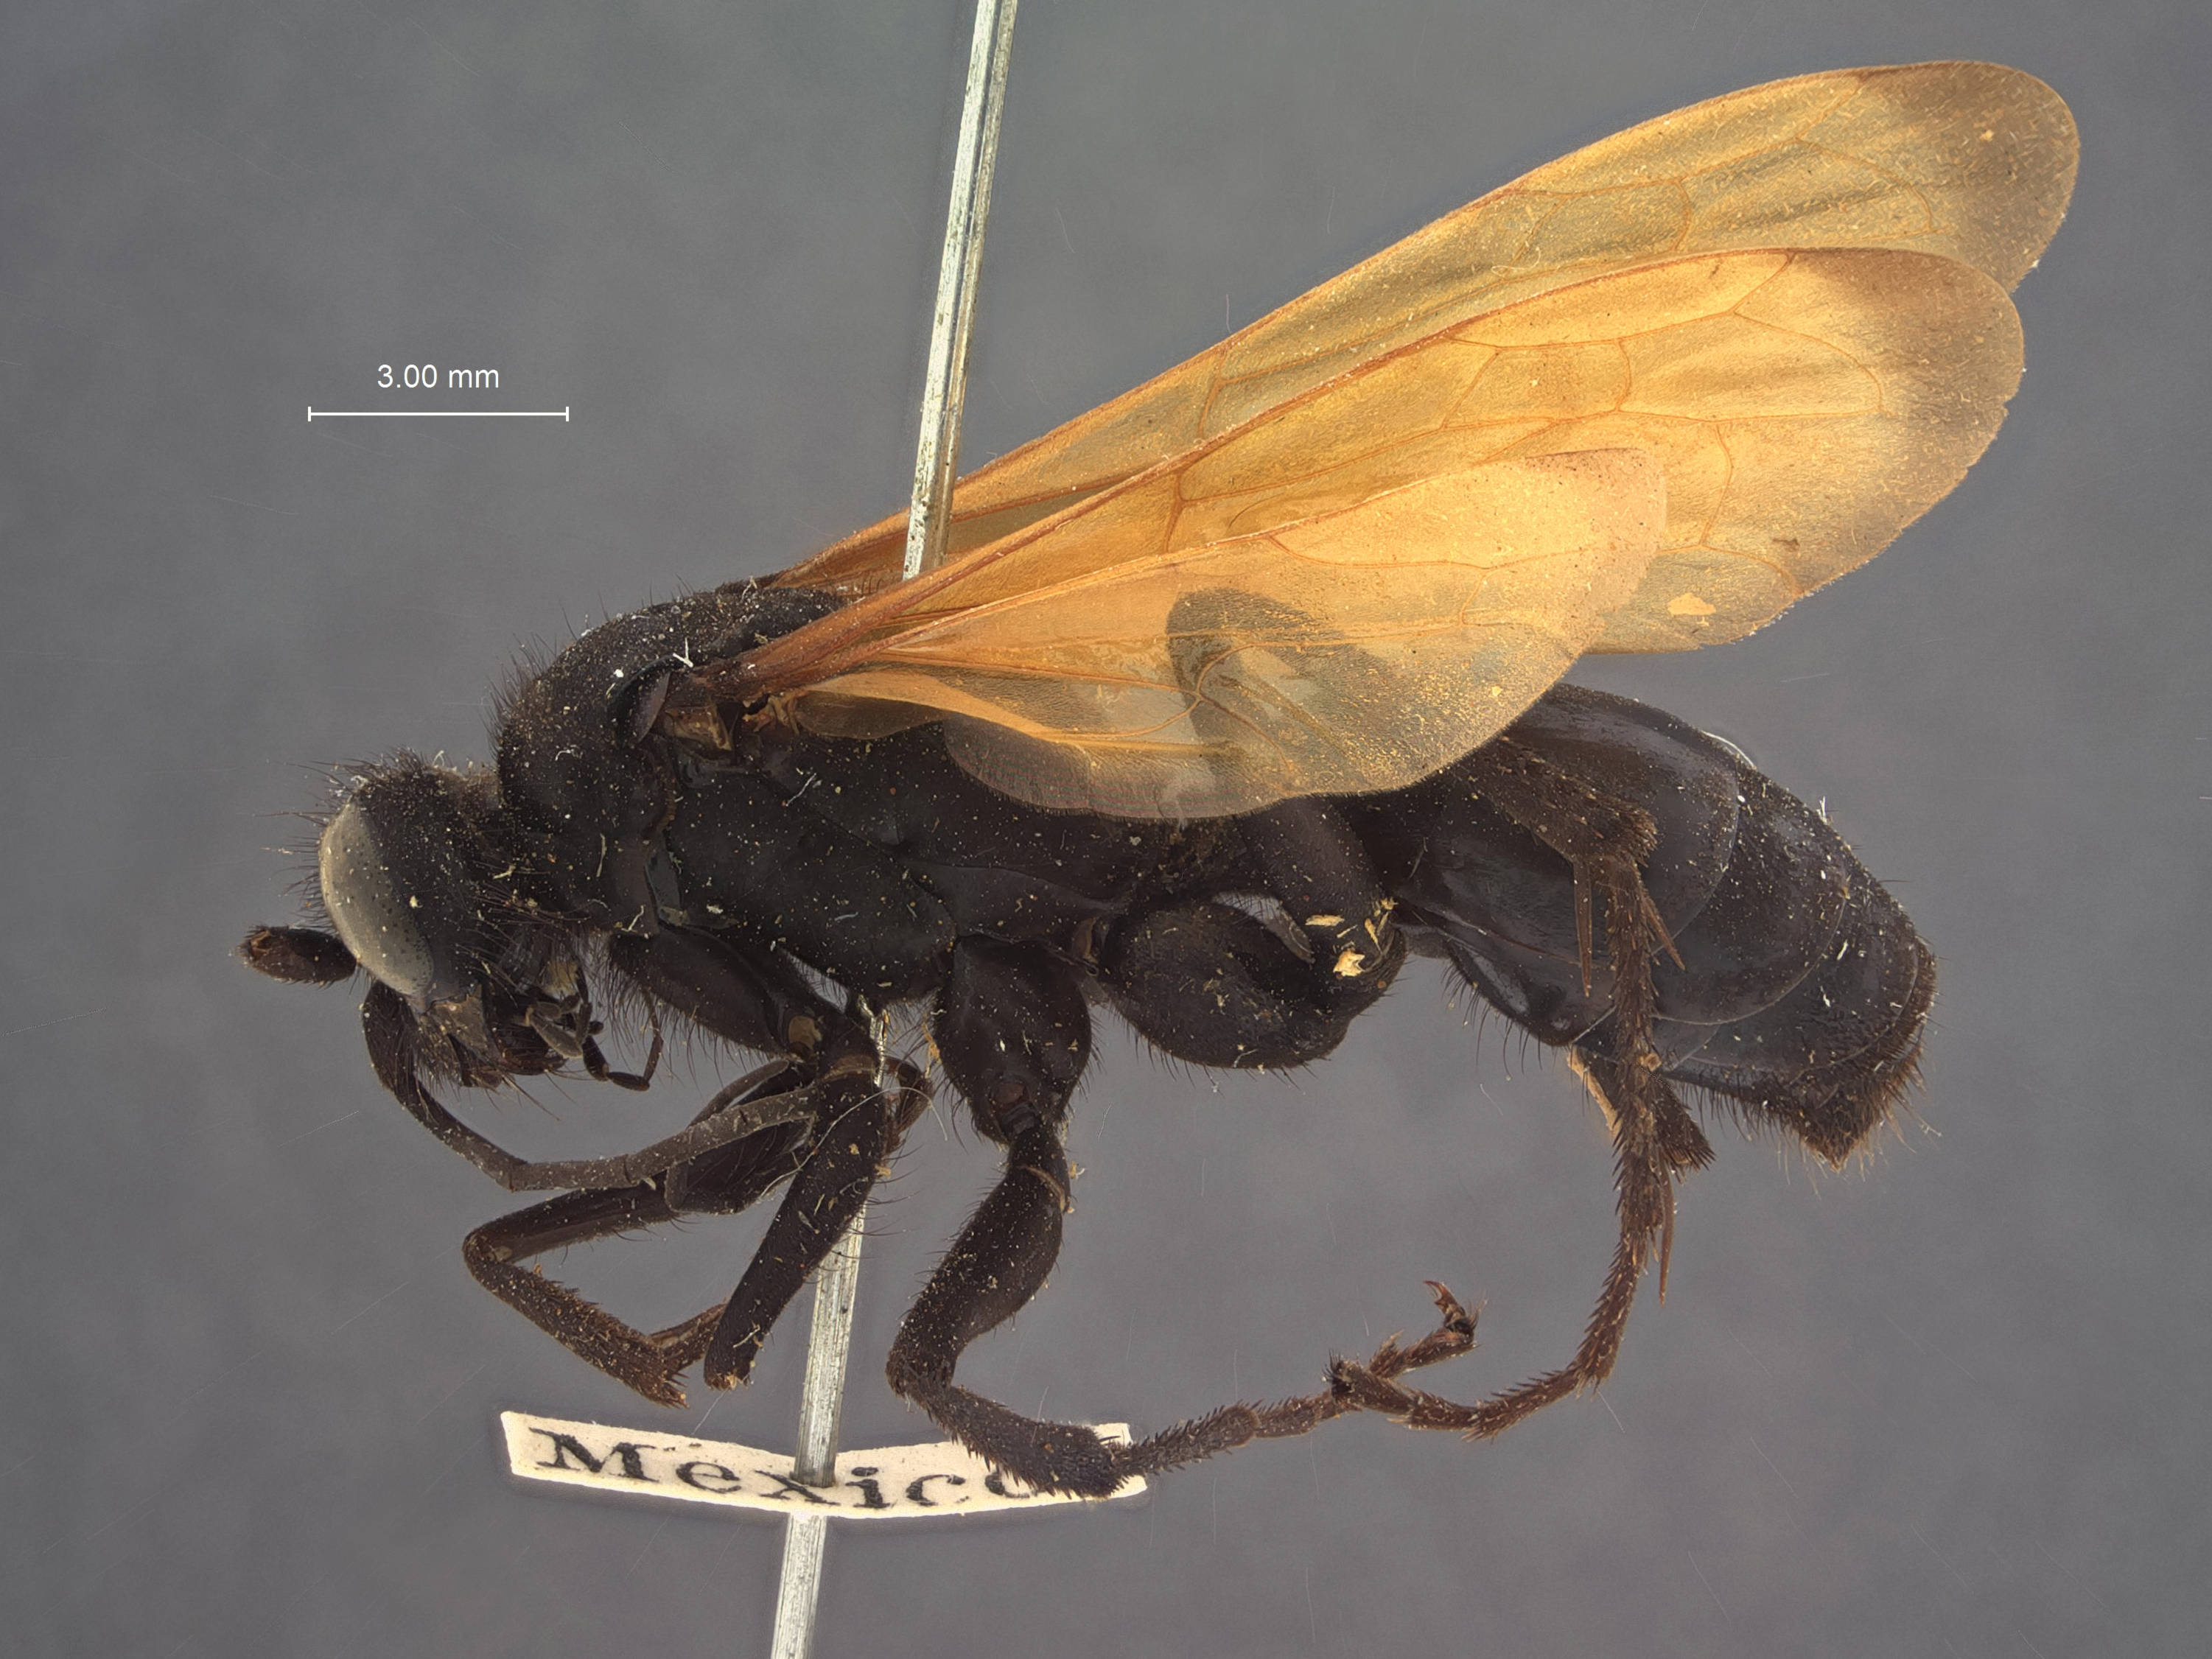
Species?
Priocnessus niger
